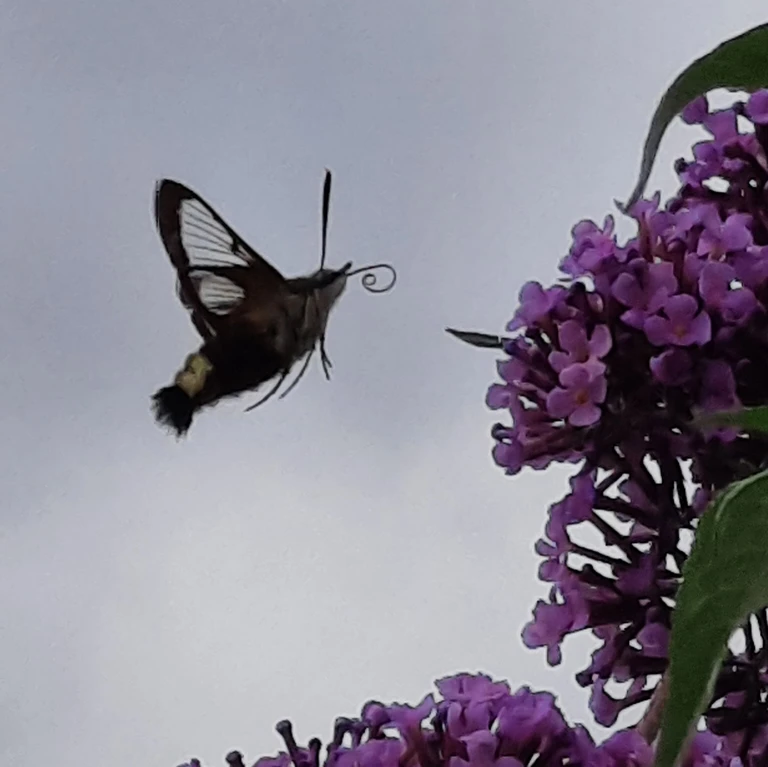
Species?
Hemaris fuciformis
